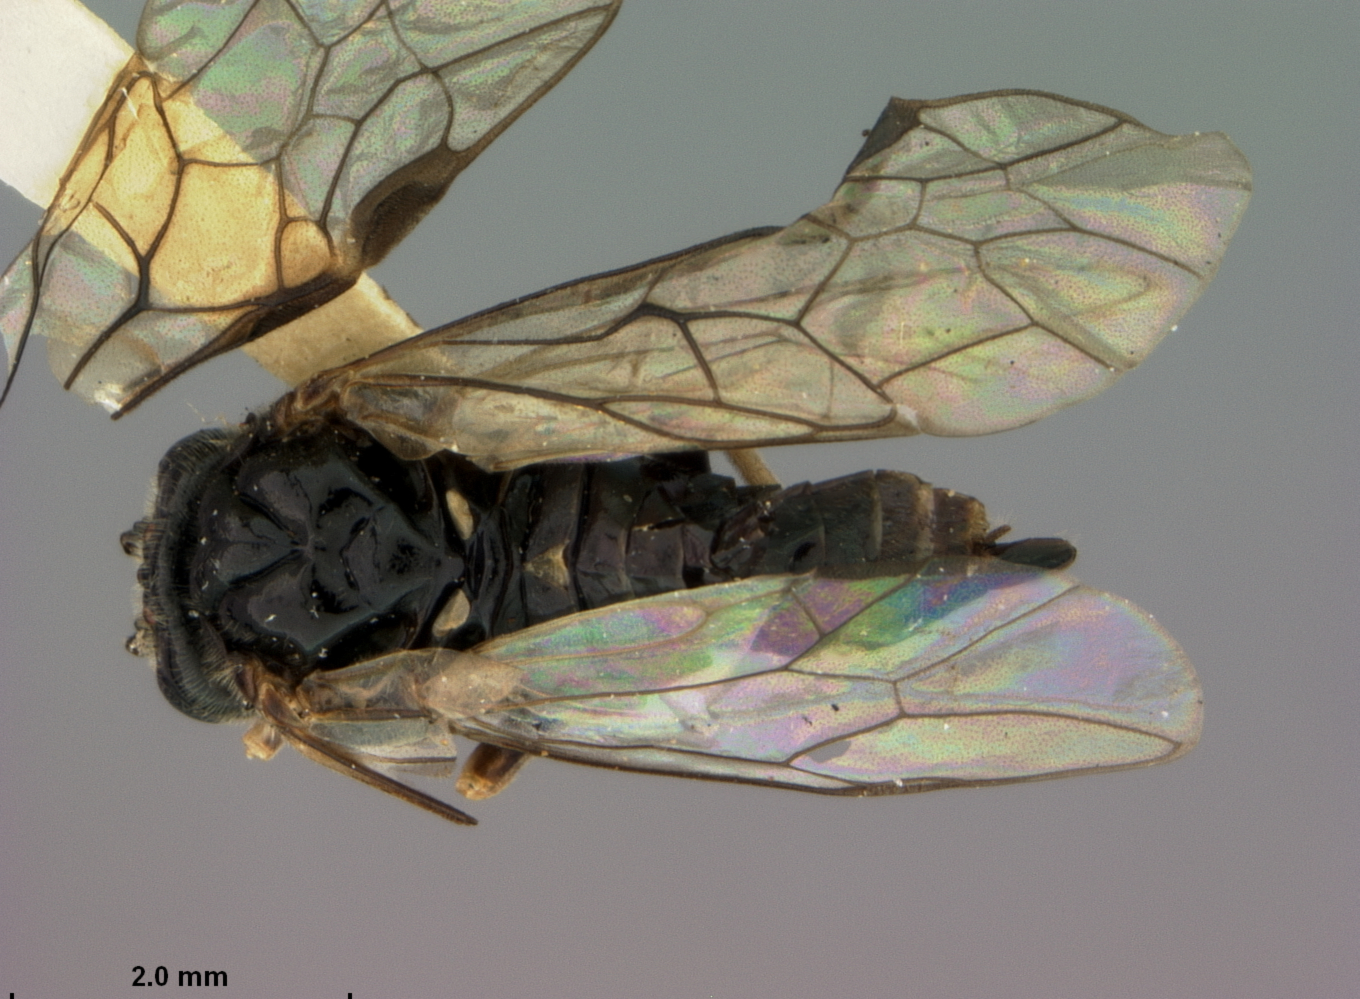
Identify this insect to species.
Monophadnus genticulatus
